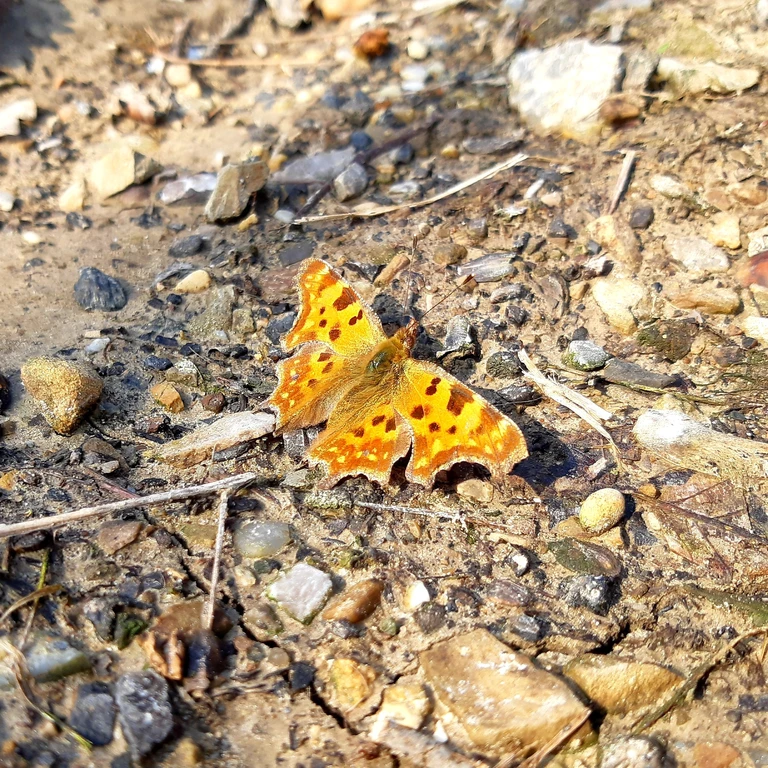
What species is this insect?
Polygonia c-album
